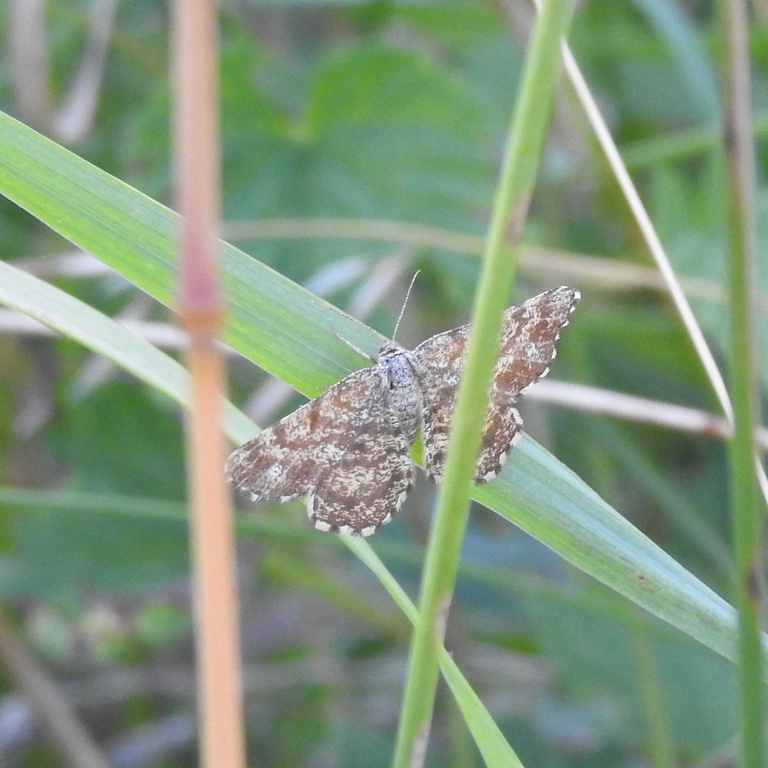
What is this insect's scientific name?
Ematurga atomaria
